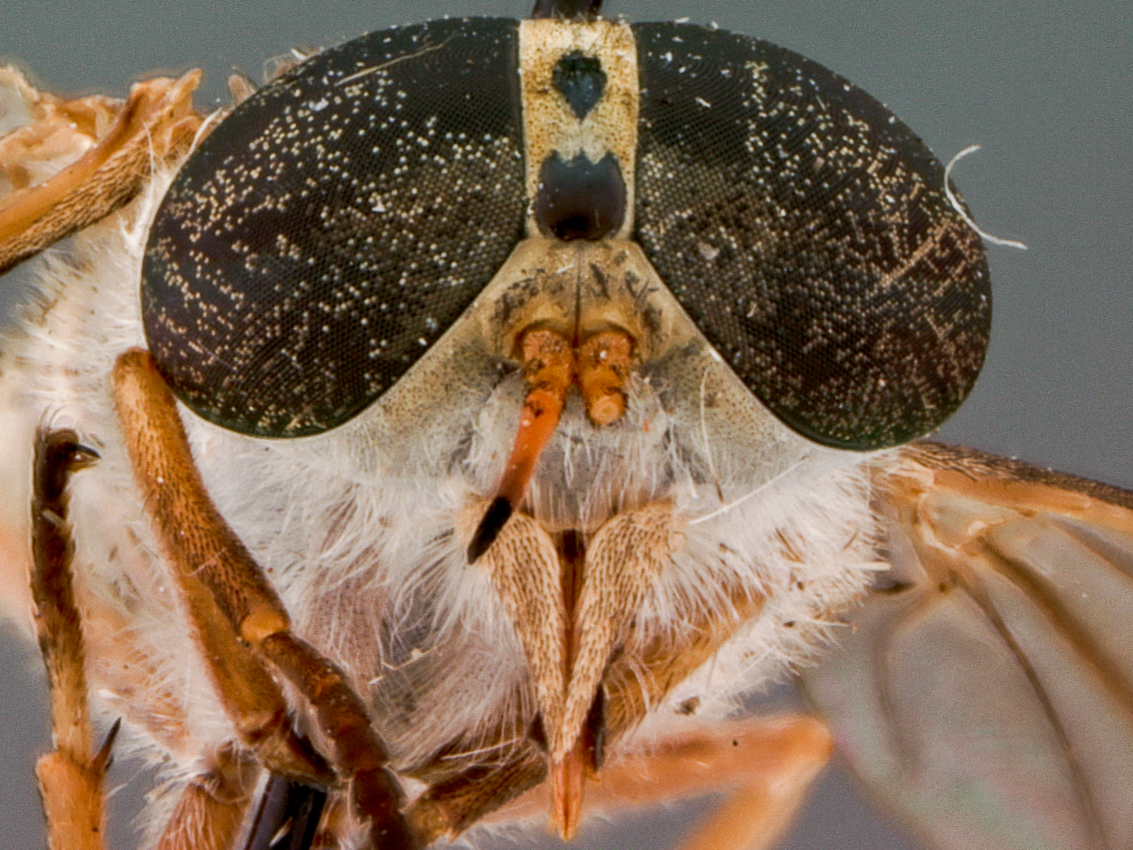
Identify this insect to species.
Tabanus sublongus
